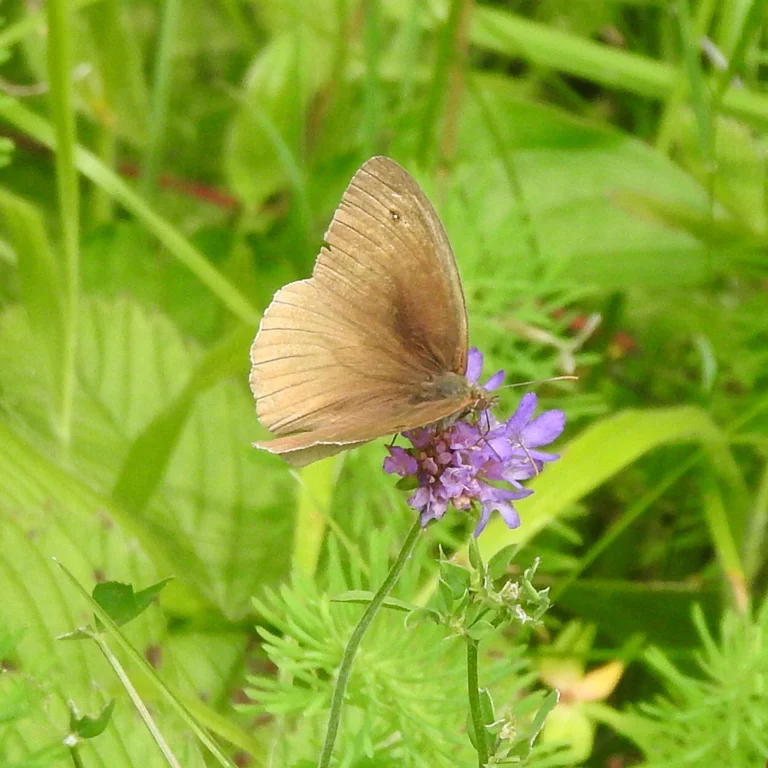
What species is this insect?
Maniola jurtina
